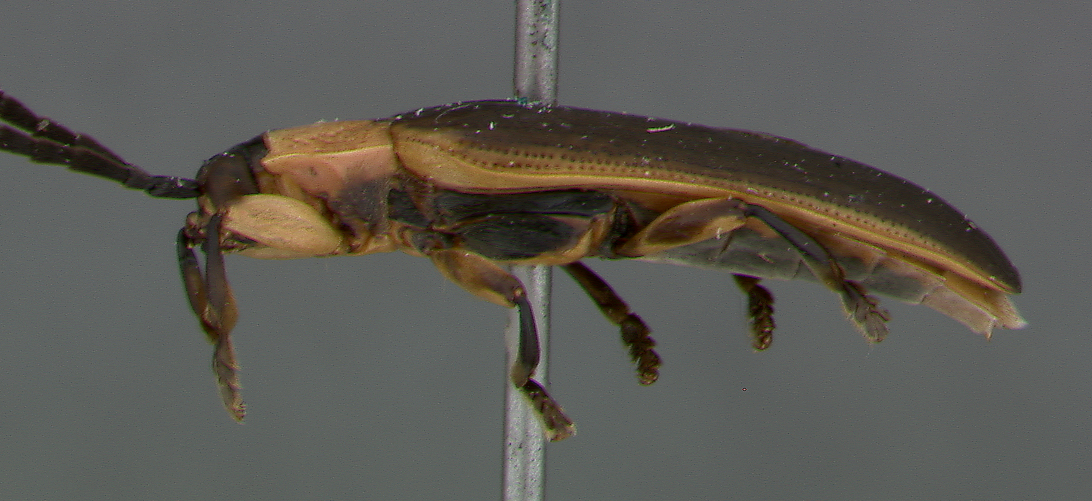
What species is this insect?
Cephaloleia apicata
